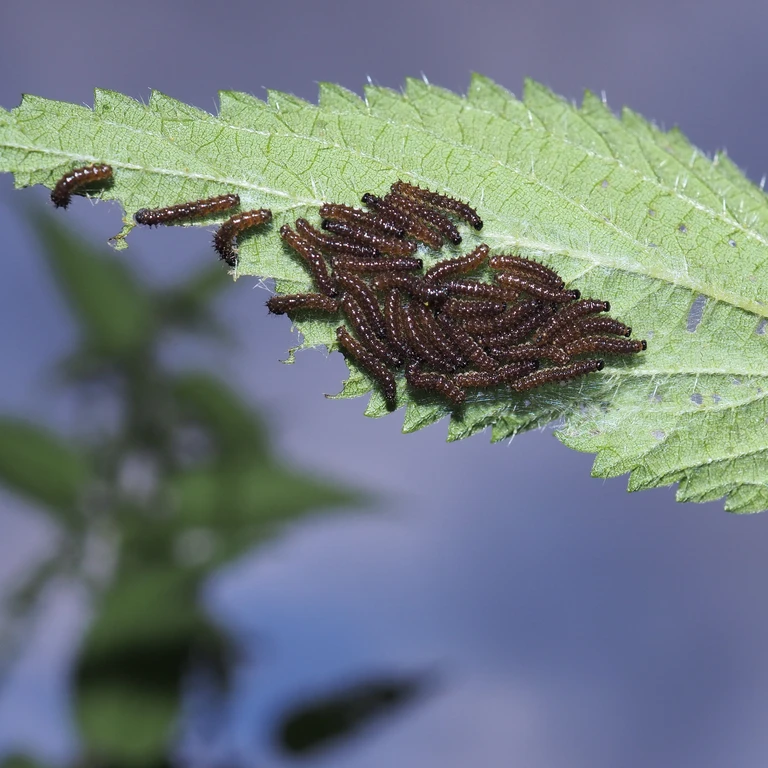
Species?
Araschnia levana
